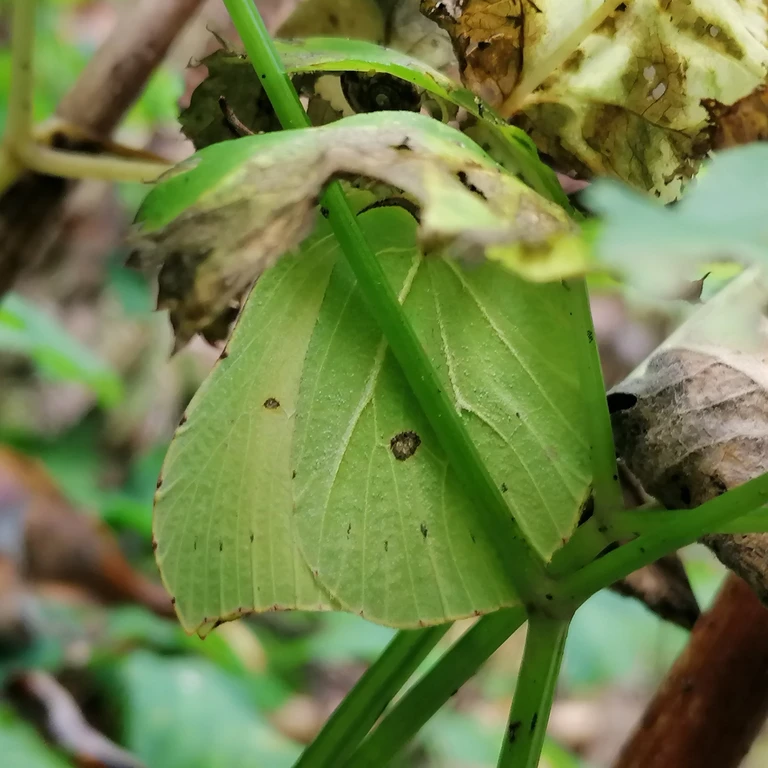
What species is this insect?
Gonepteryx rhamni
